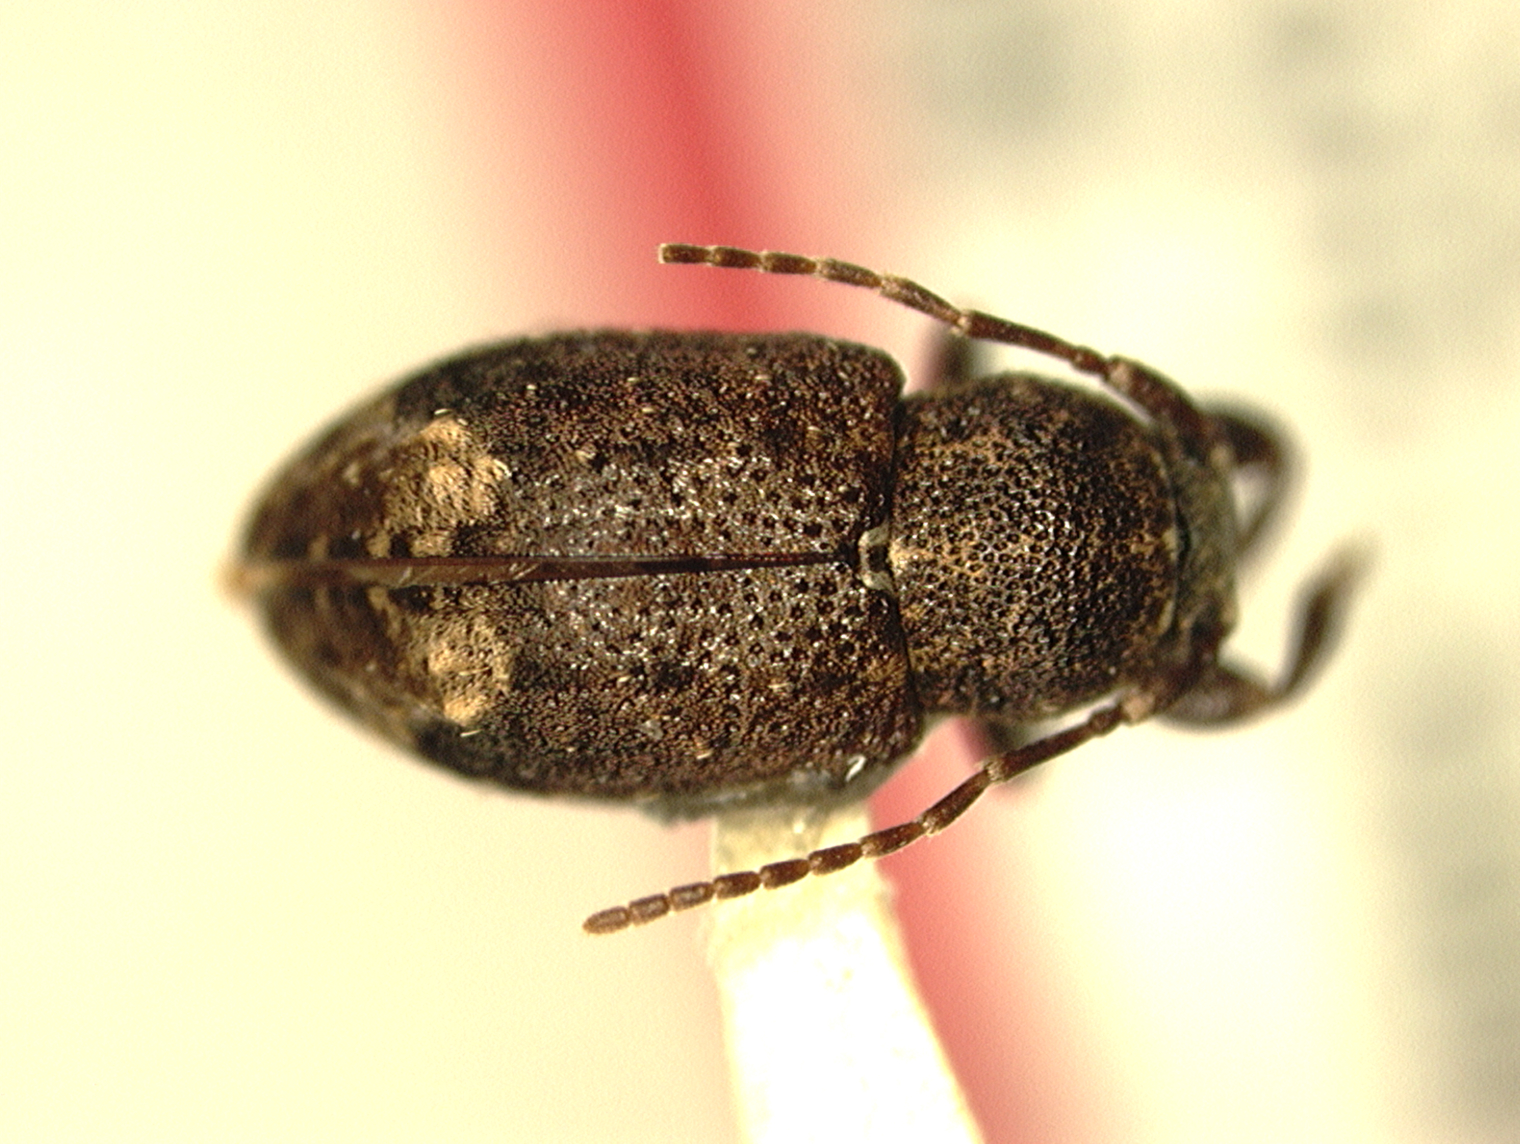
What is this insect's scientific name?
Eugamandus ricarti
